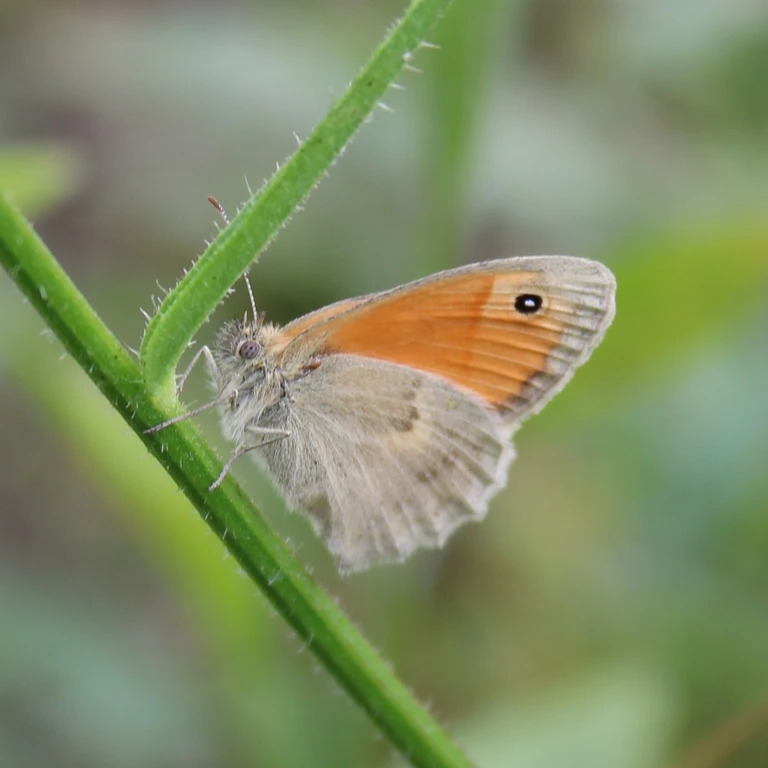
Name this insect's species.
Coenonympha pamphilus
